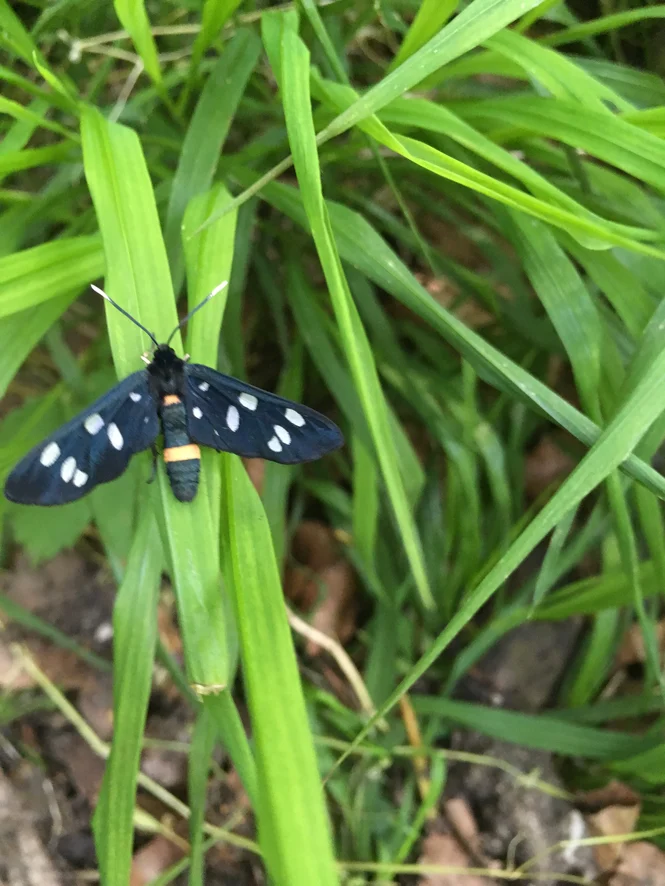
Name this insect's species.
Amata phegea
